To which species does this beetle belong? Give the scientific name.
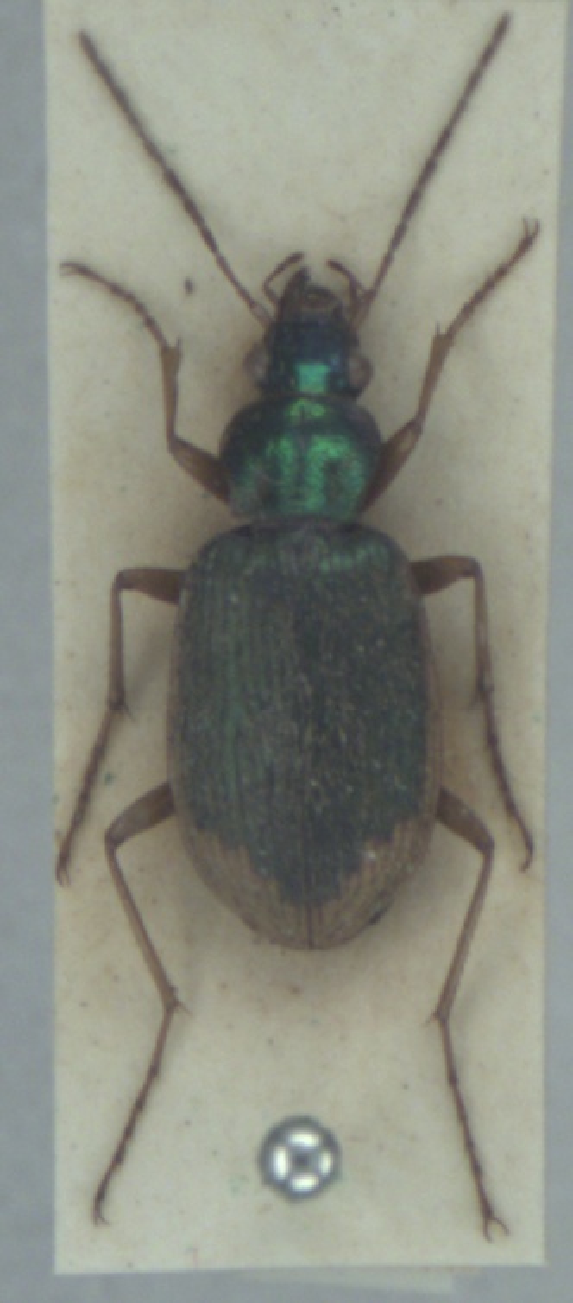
Chlaenius vestitus
